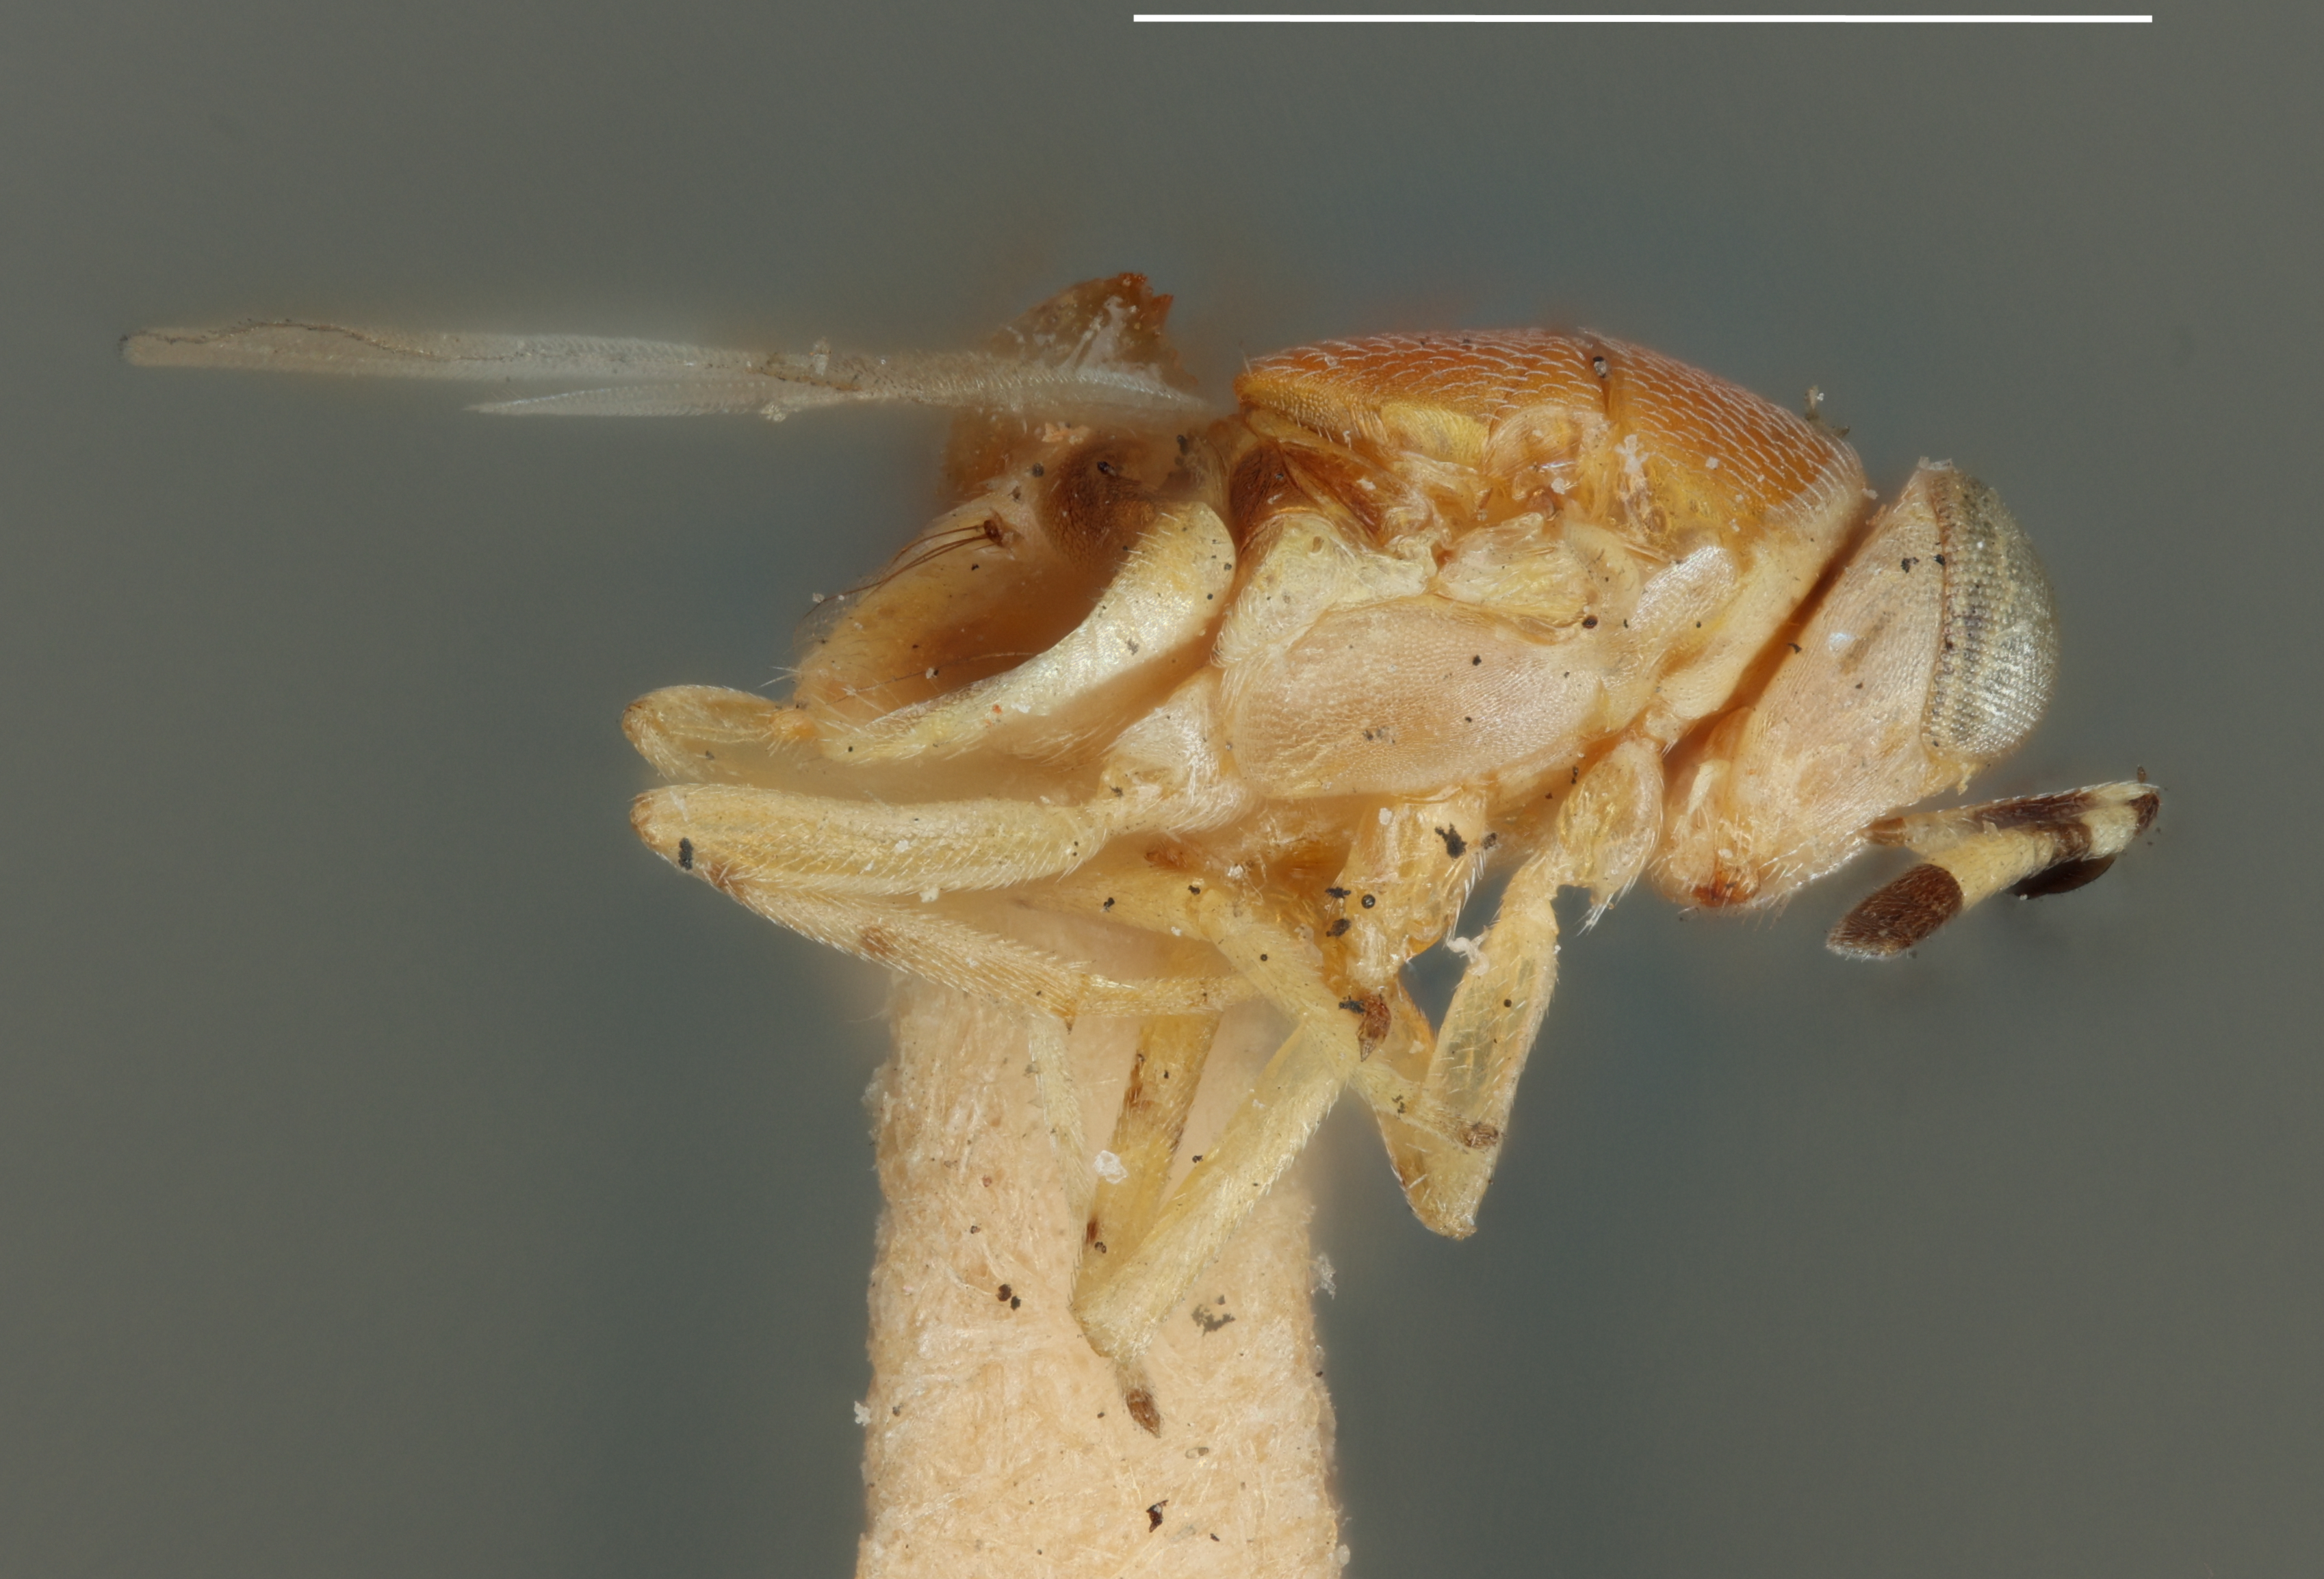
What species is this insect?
Aphycus subfasciatus
